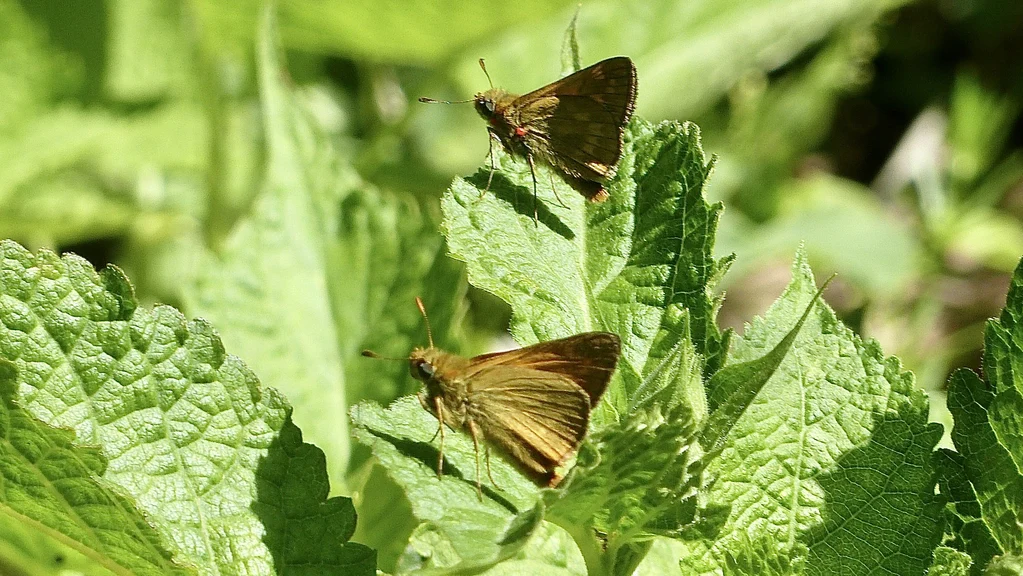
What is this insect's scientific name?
Ochlodes sylvanus (also Ochlodes venata)
